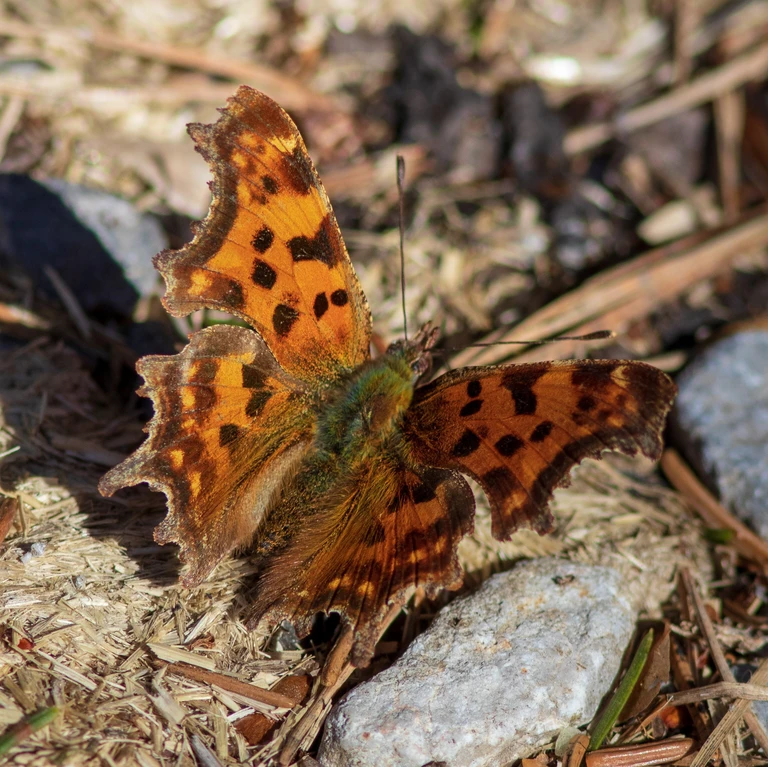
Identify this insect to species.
Polygonia c-album
